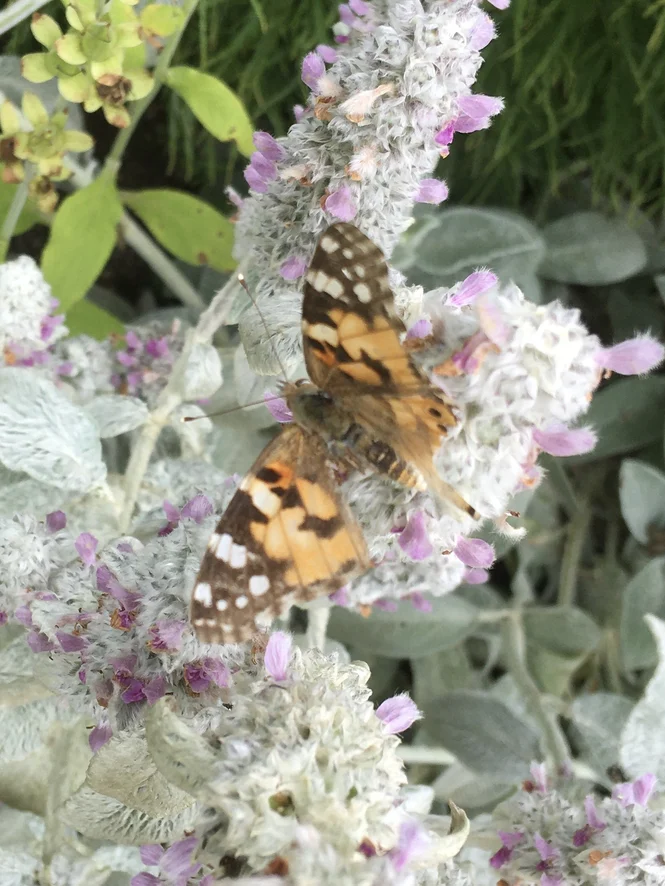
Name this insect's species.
Vanessa cardui
